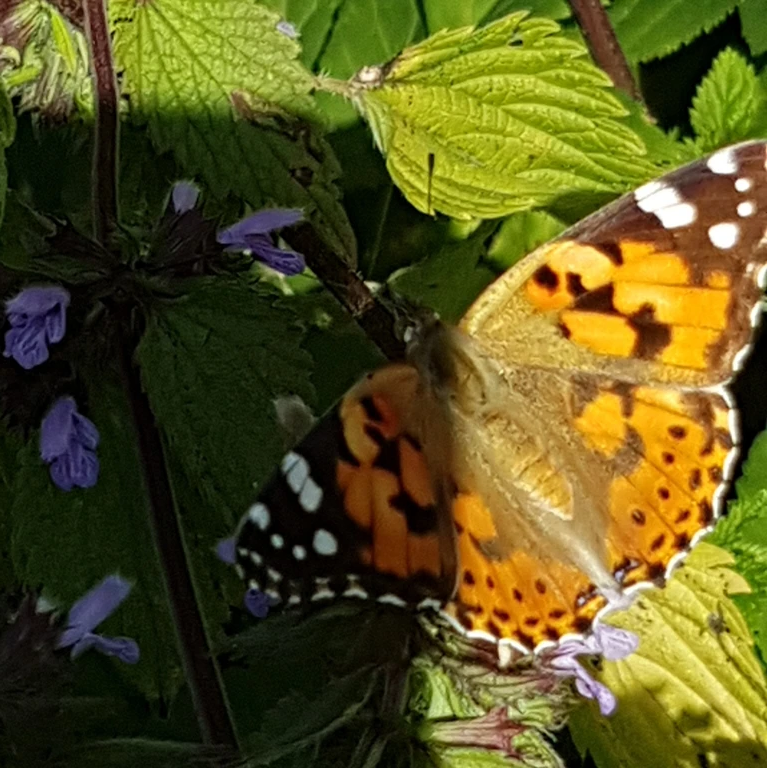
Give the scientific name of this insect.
Vanessa cardui
